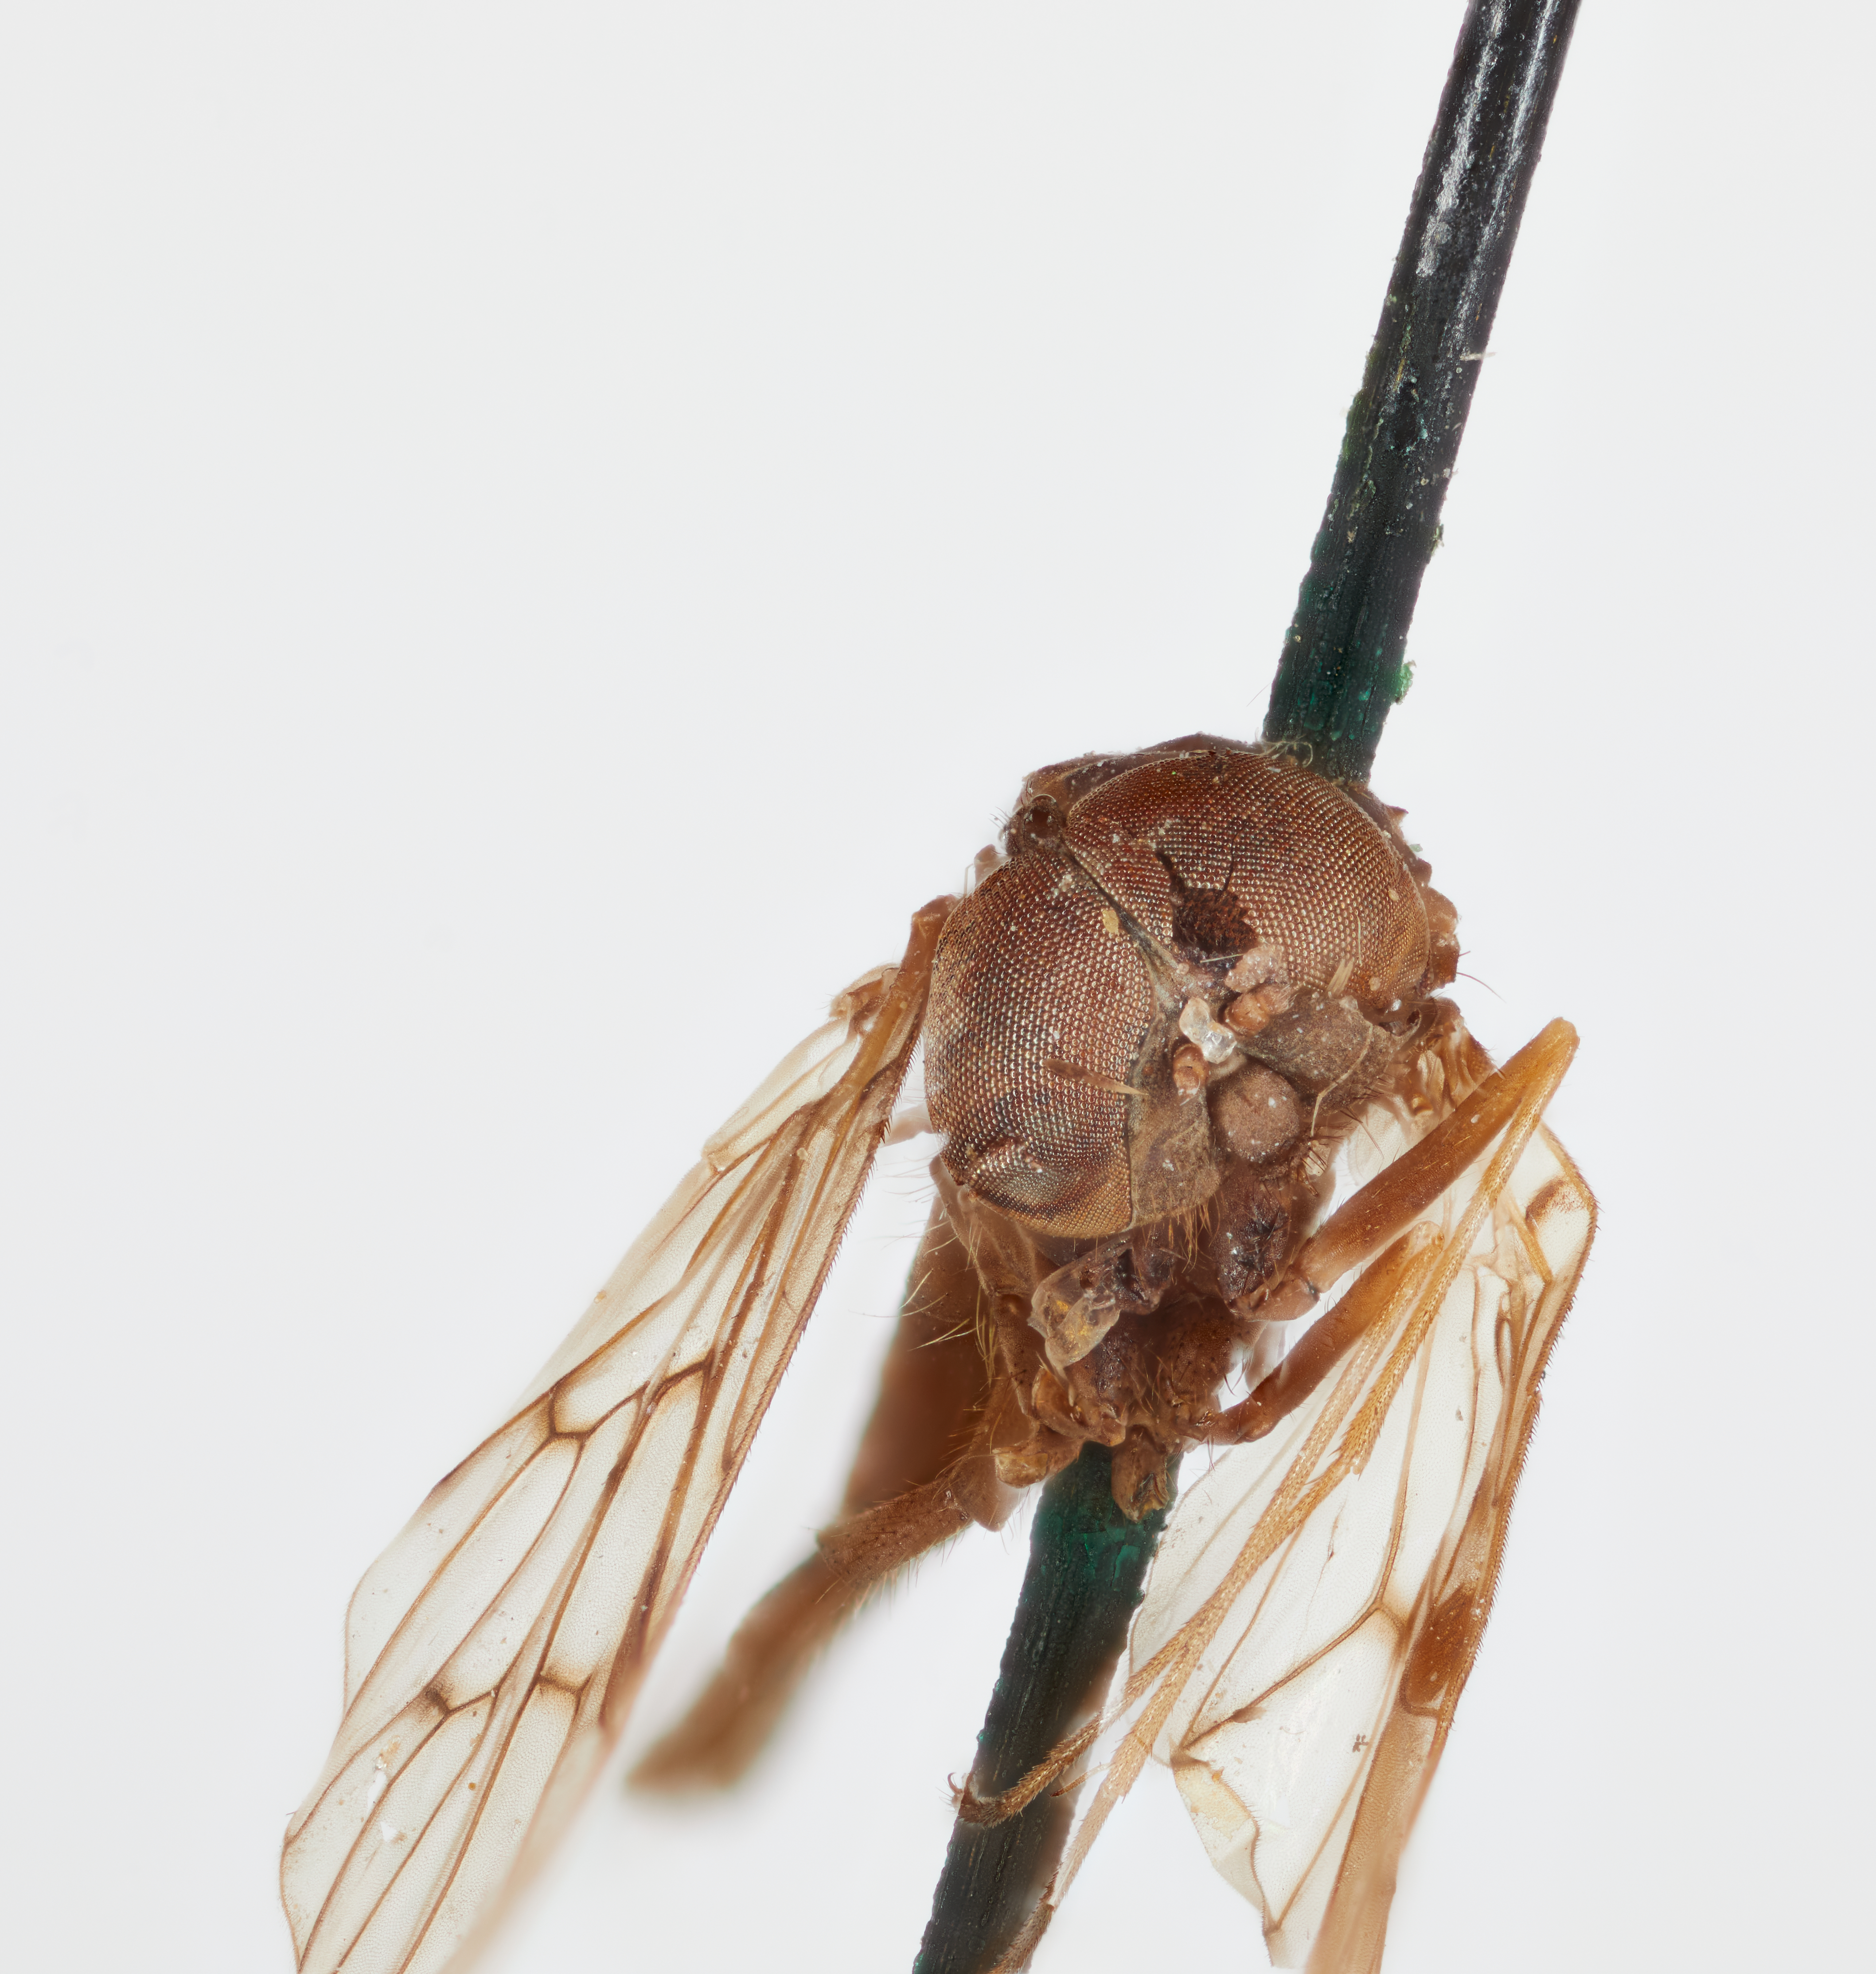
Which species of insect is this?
Chrysopilus griffithi
